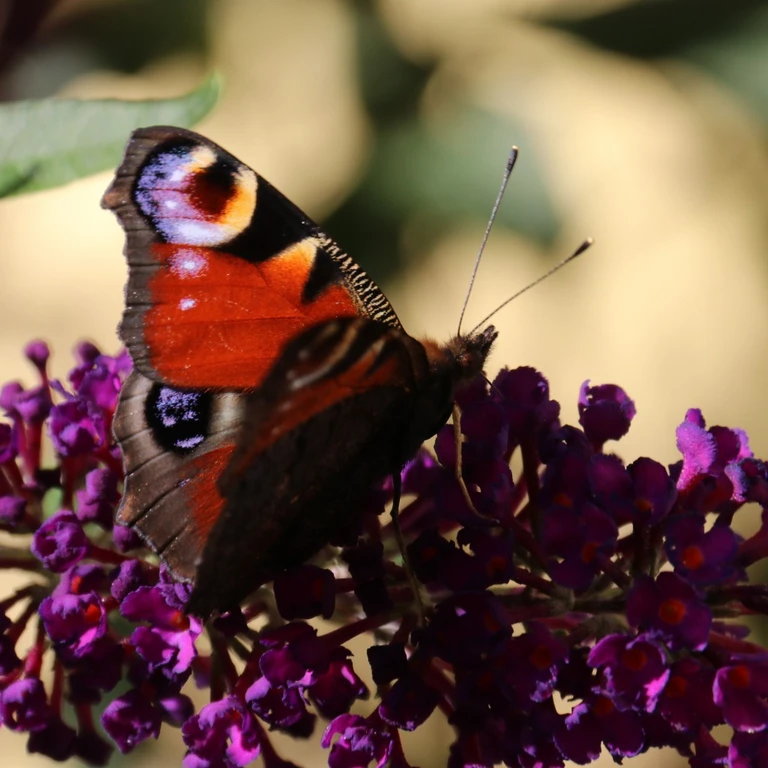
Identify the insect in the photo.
Aglais io
